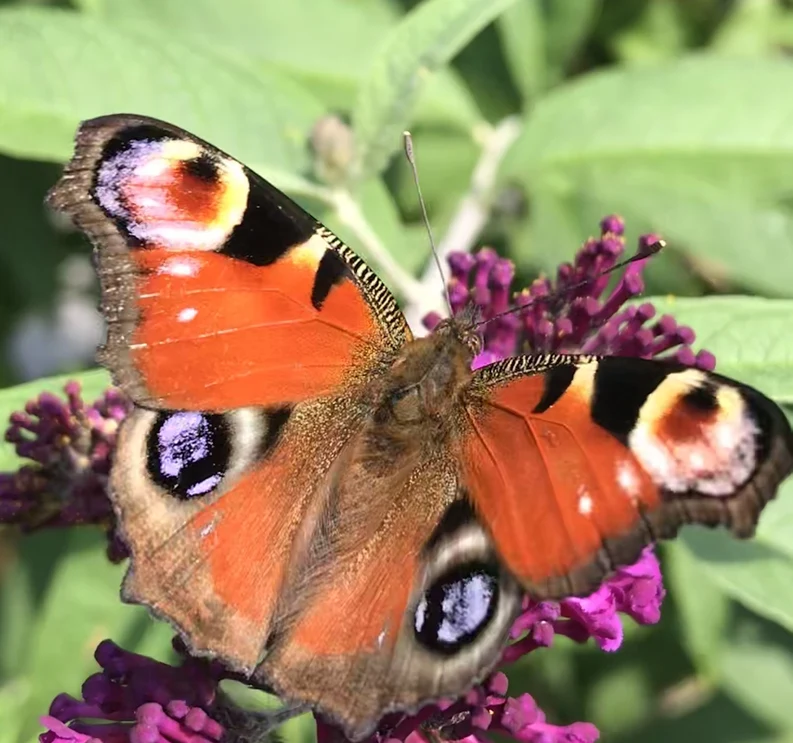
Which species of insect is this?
Aglais io
